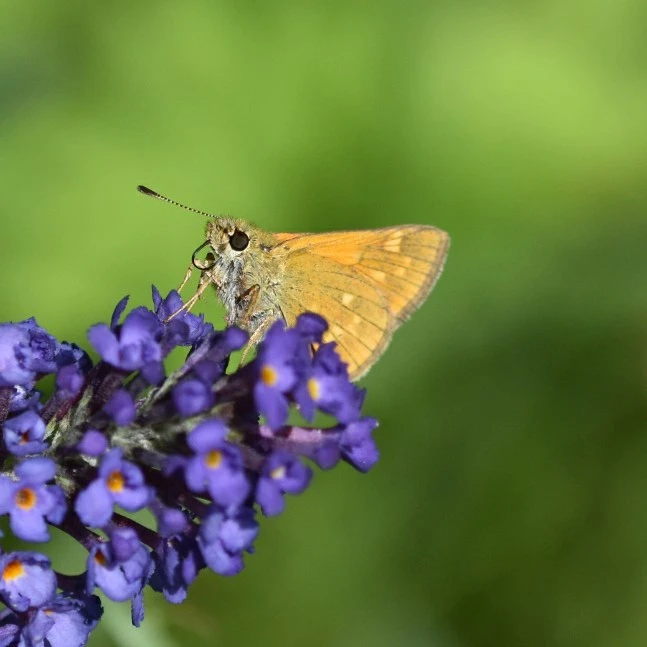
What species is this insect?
Ochlodes sylvanus (also Ochlodes venata)
